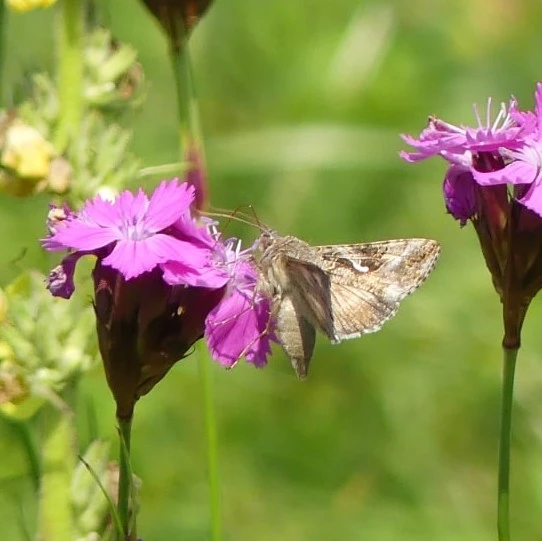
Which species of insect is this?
Autographa gamma
